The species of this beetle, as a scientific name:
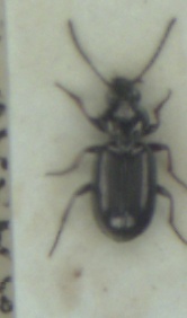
Bembidion properans
